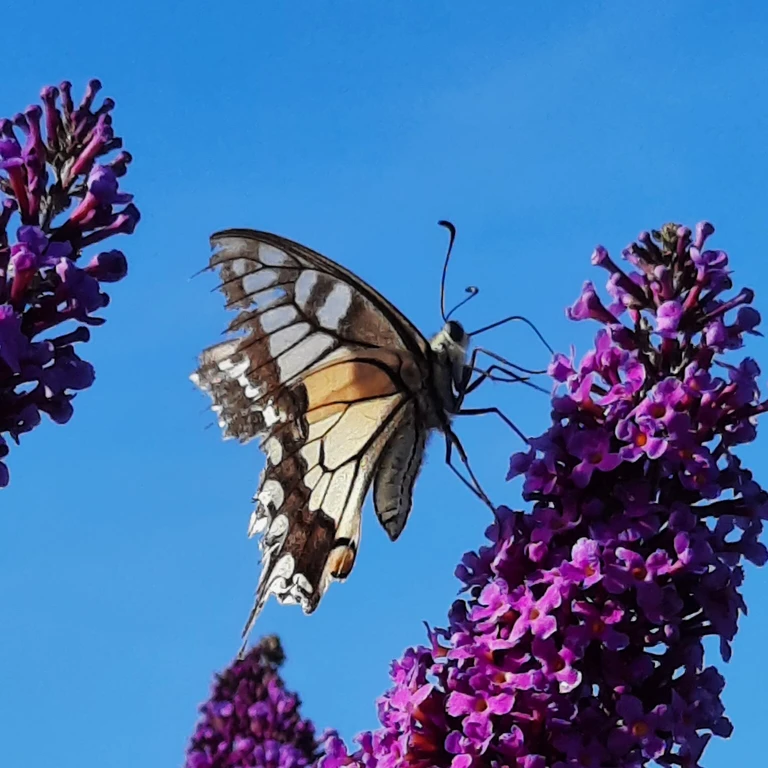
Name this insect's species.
Papilio machaon
